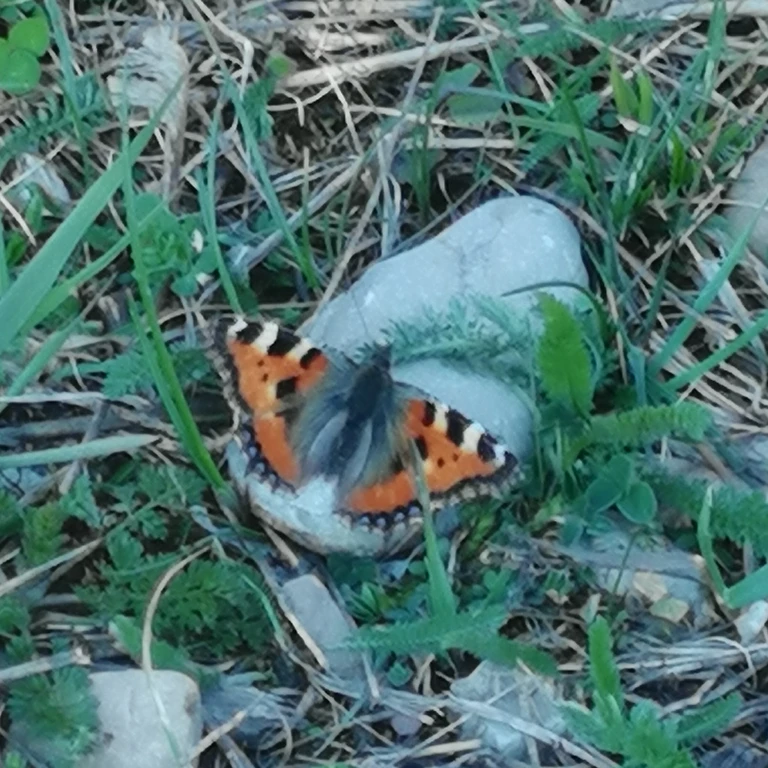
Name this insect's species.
Aglais urticae
